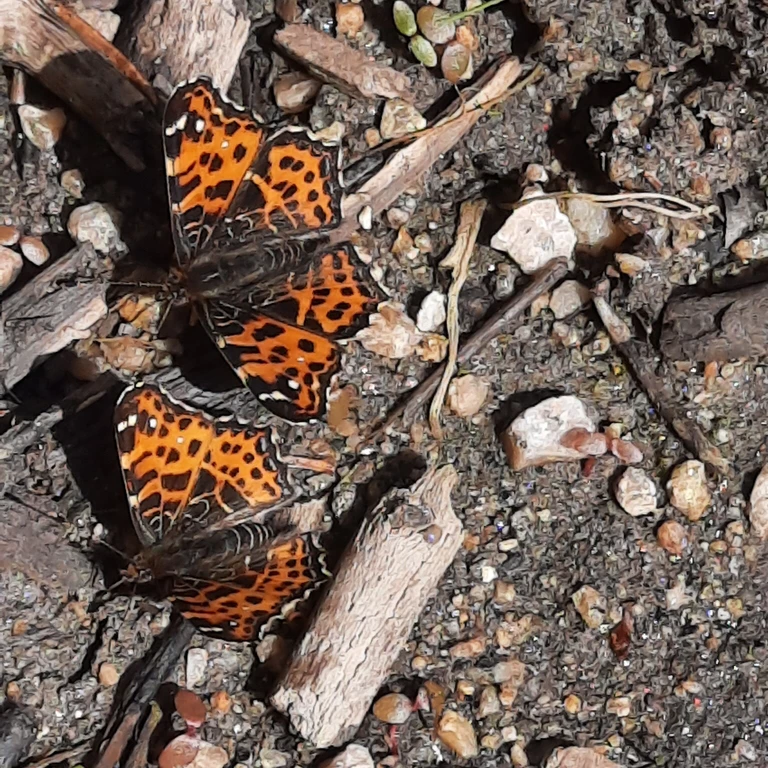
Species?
Araschnia levana
